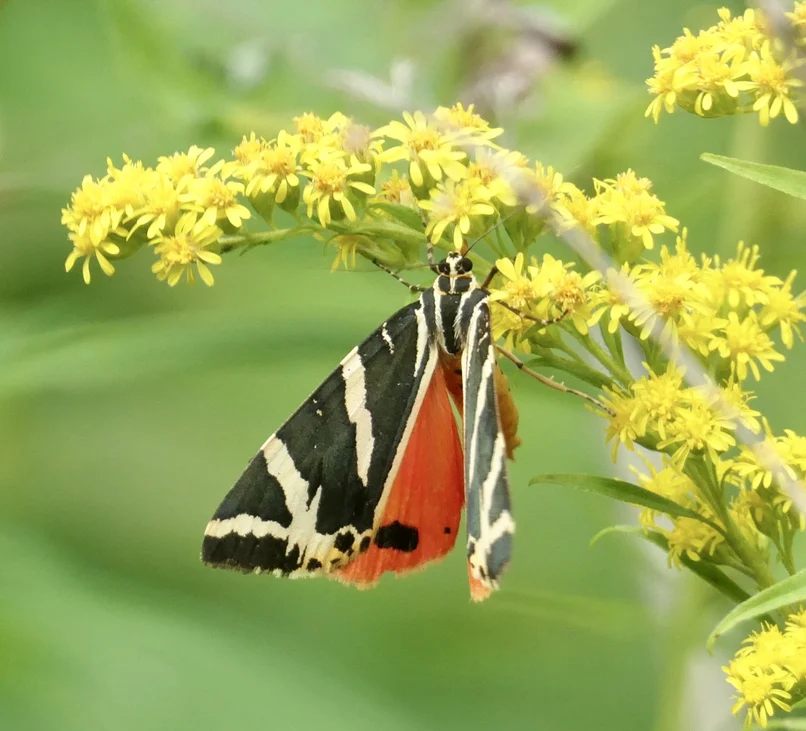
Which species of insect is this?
Euplagia quadripunctaria
